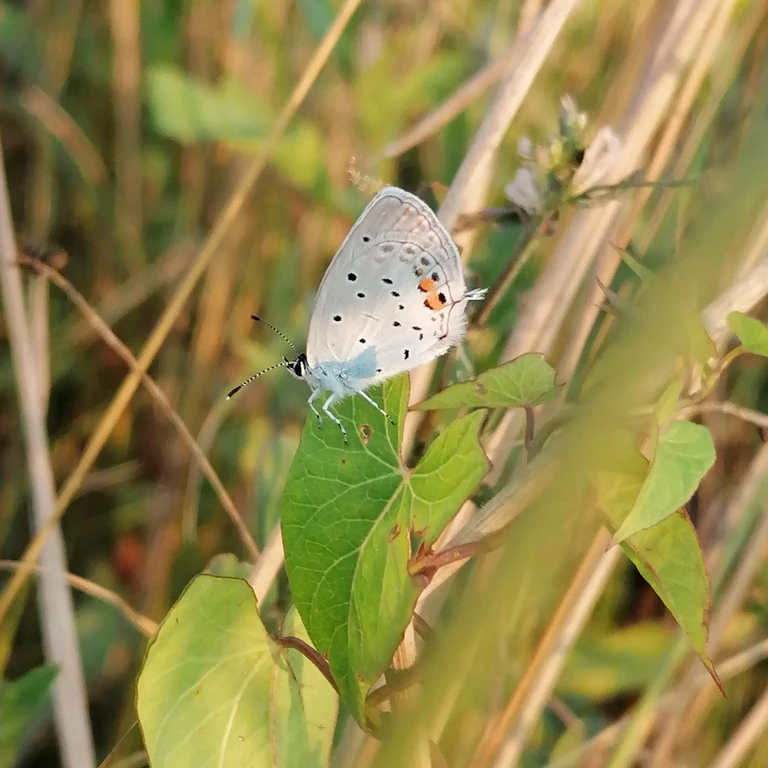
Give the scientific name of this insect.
Cupido argiades (also Elkalyce argiades)
